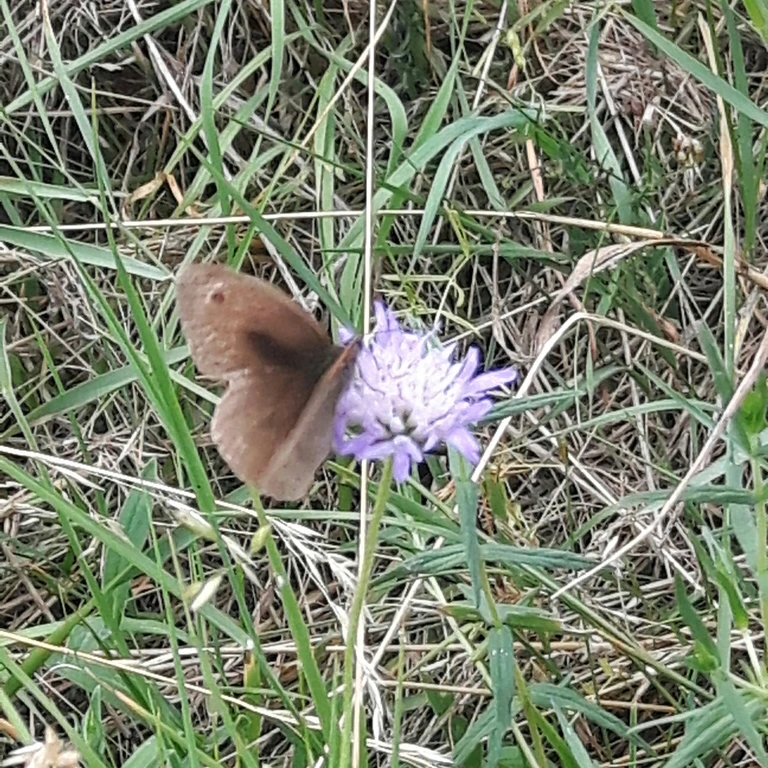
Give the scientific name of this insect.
Maniola jurtina
